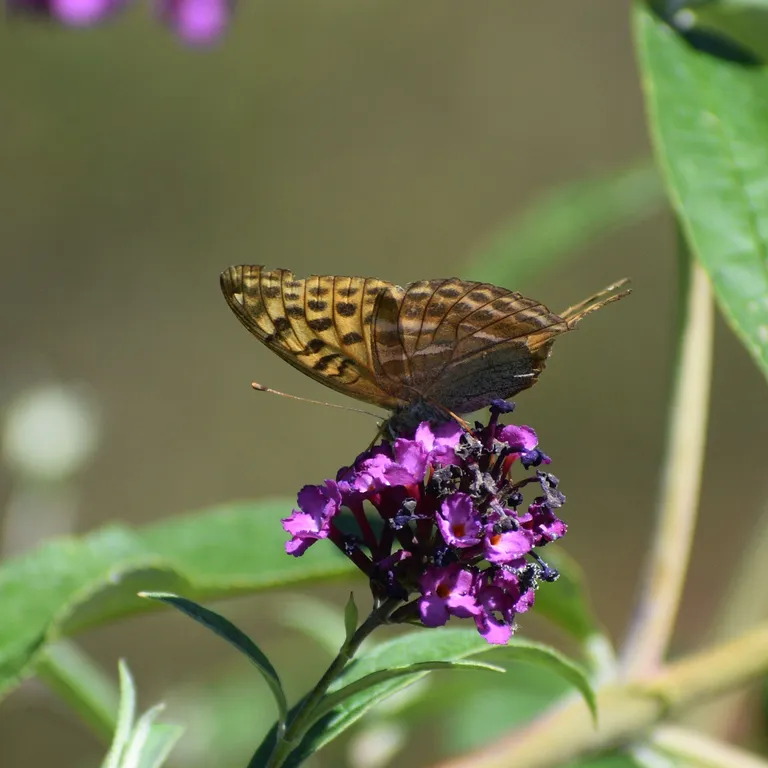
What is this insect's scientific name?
Argynnis paphia
